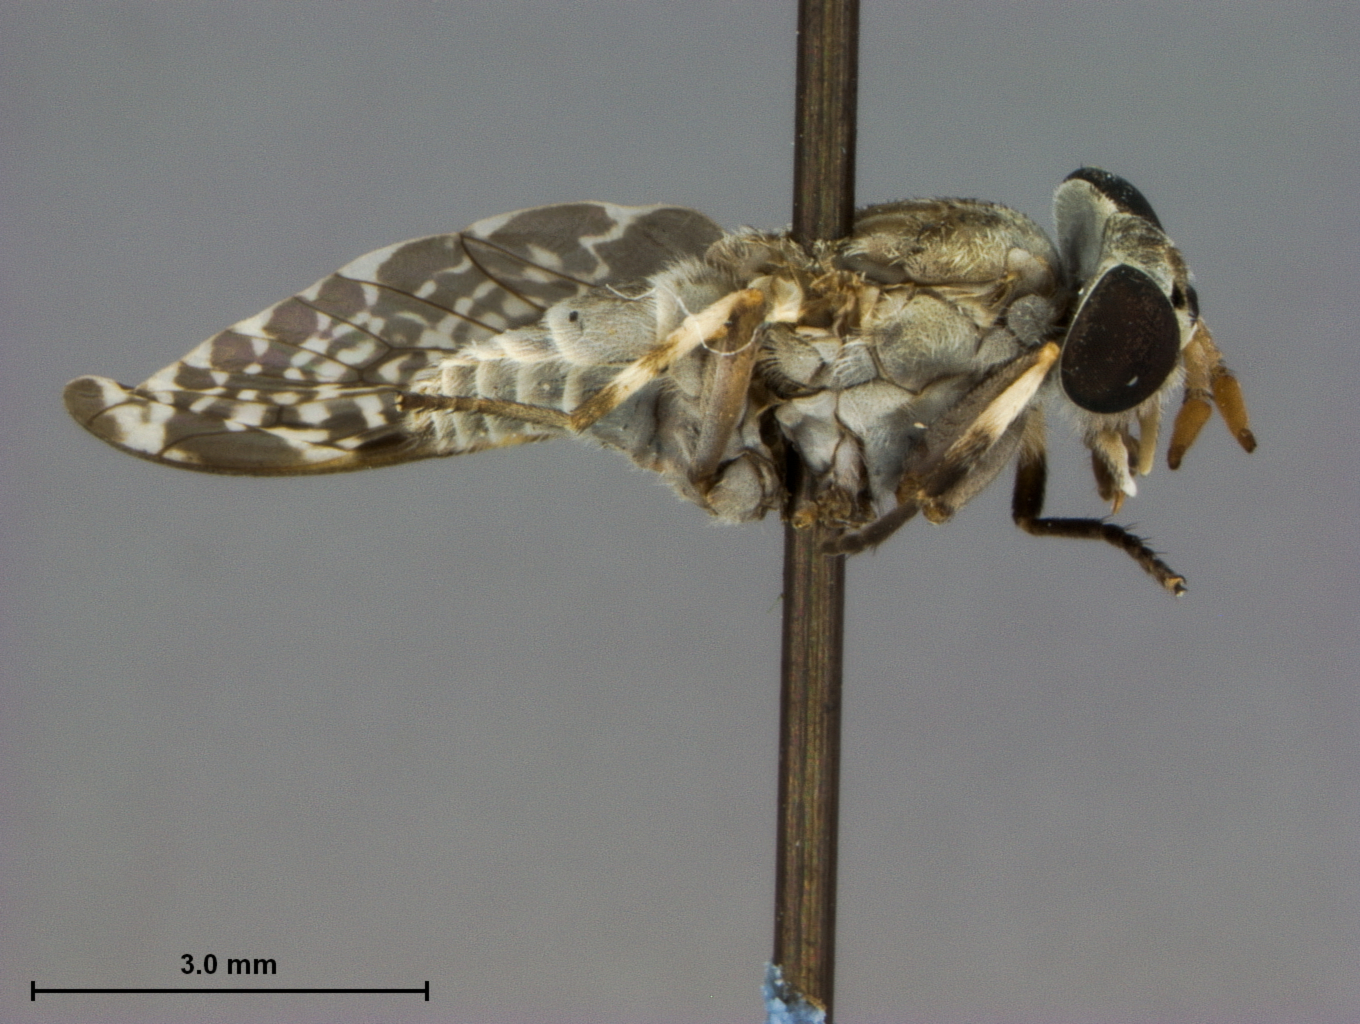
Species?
Haematopota whartoni
